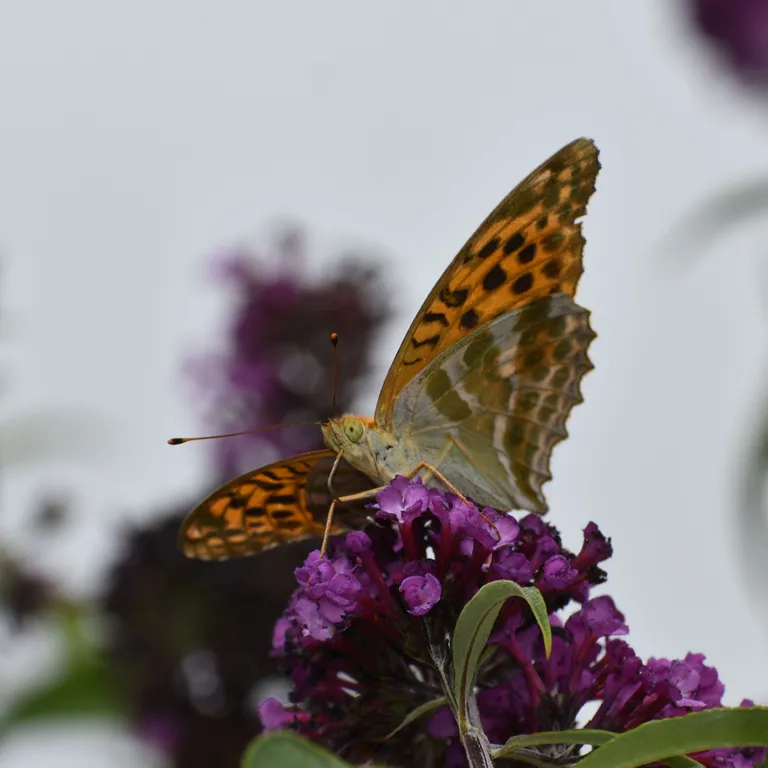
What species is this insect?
Argynnis paphia
